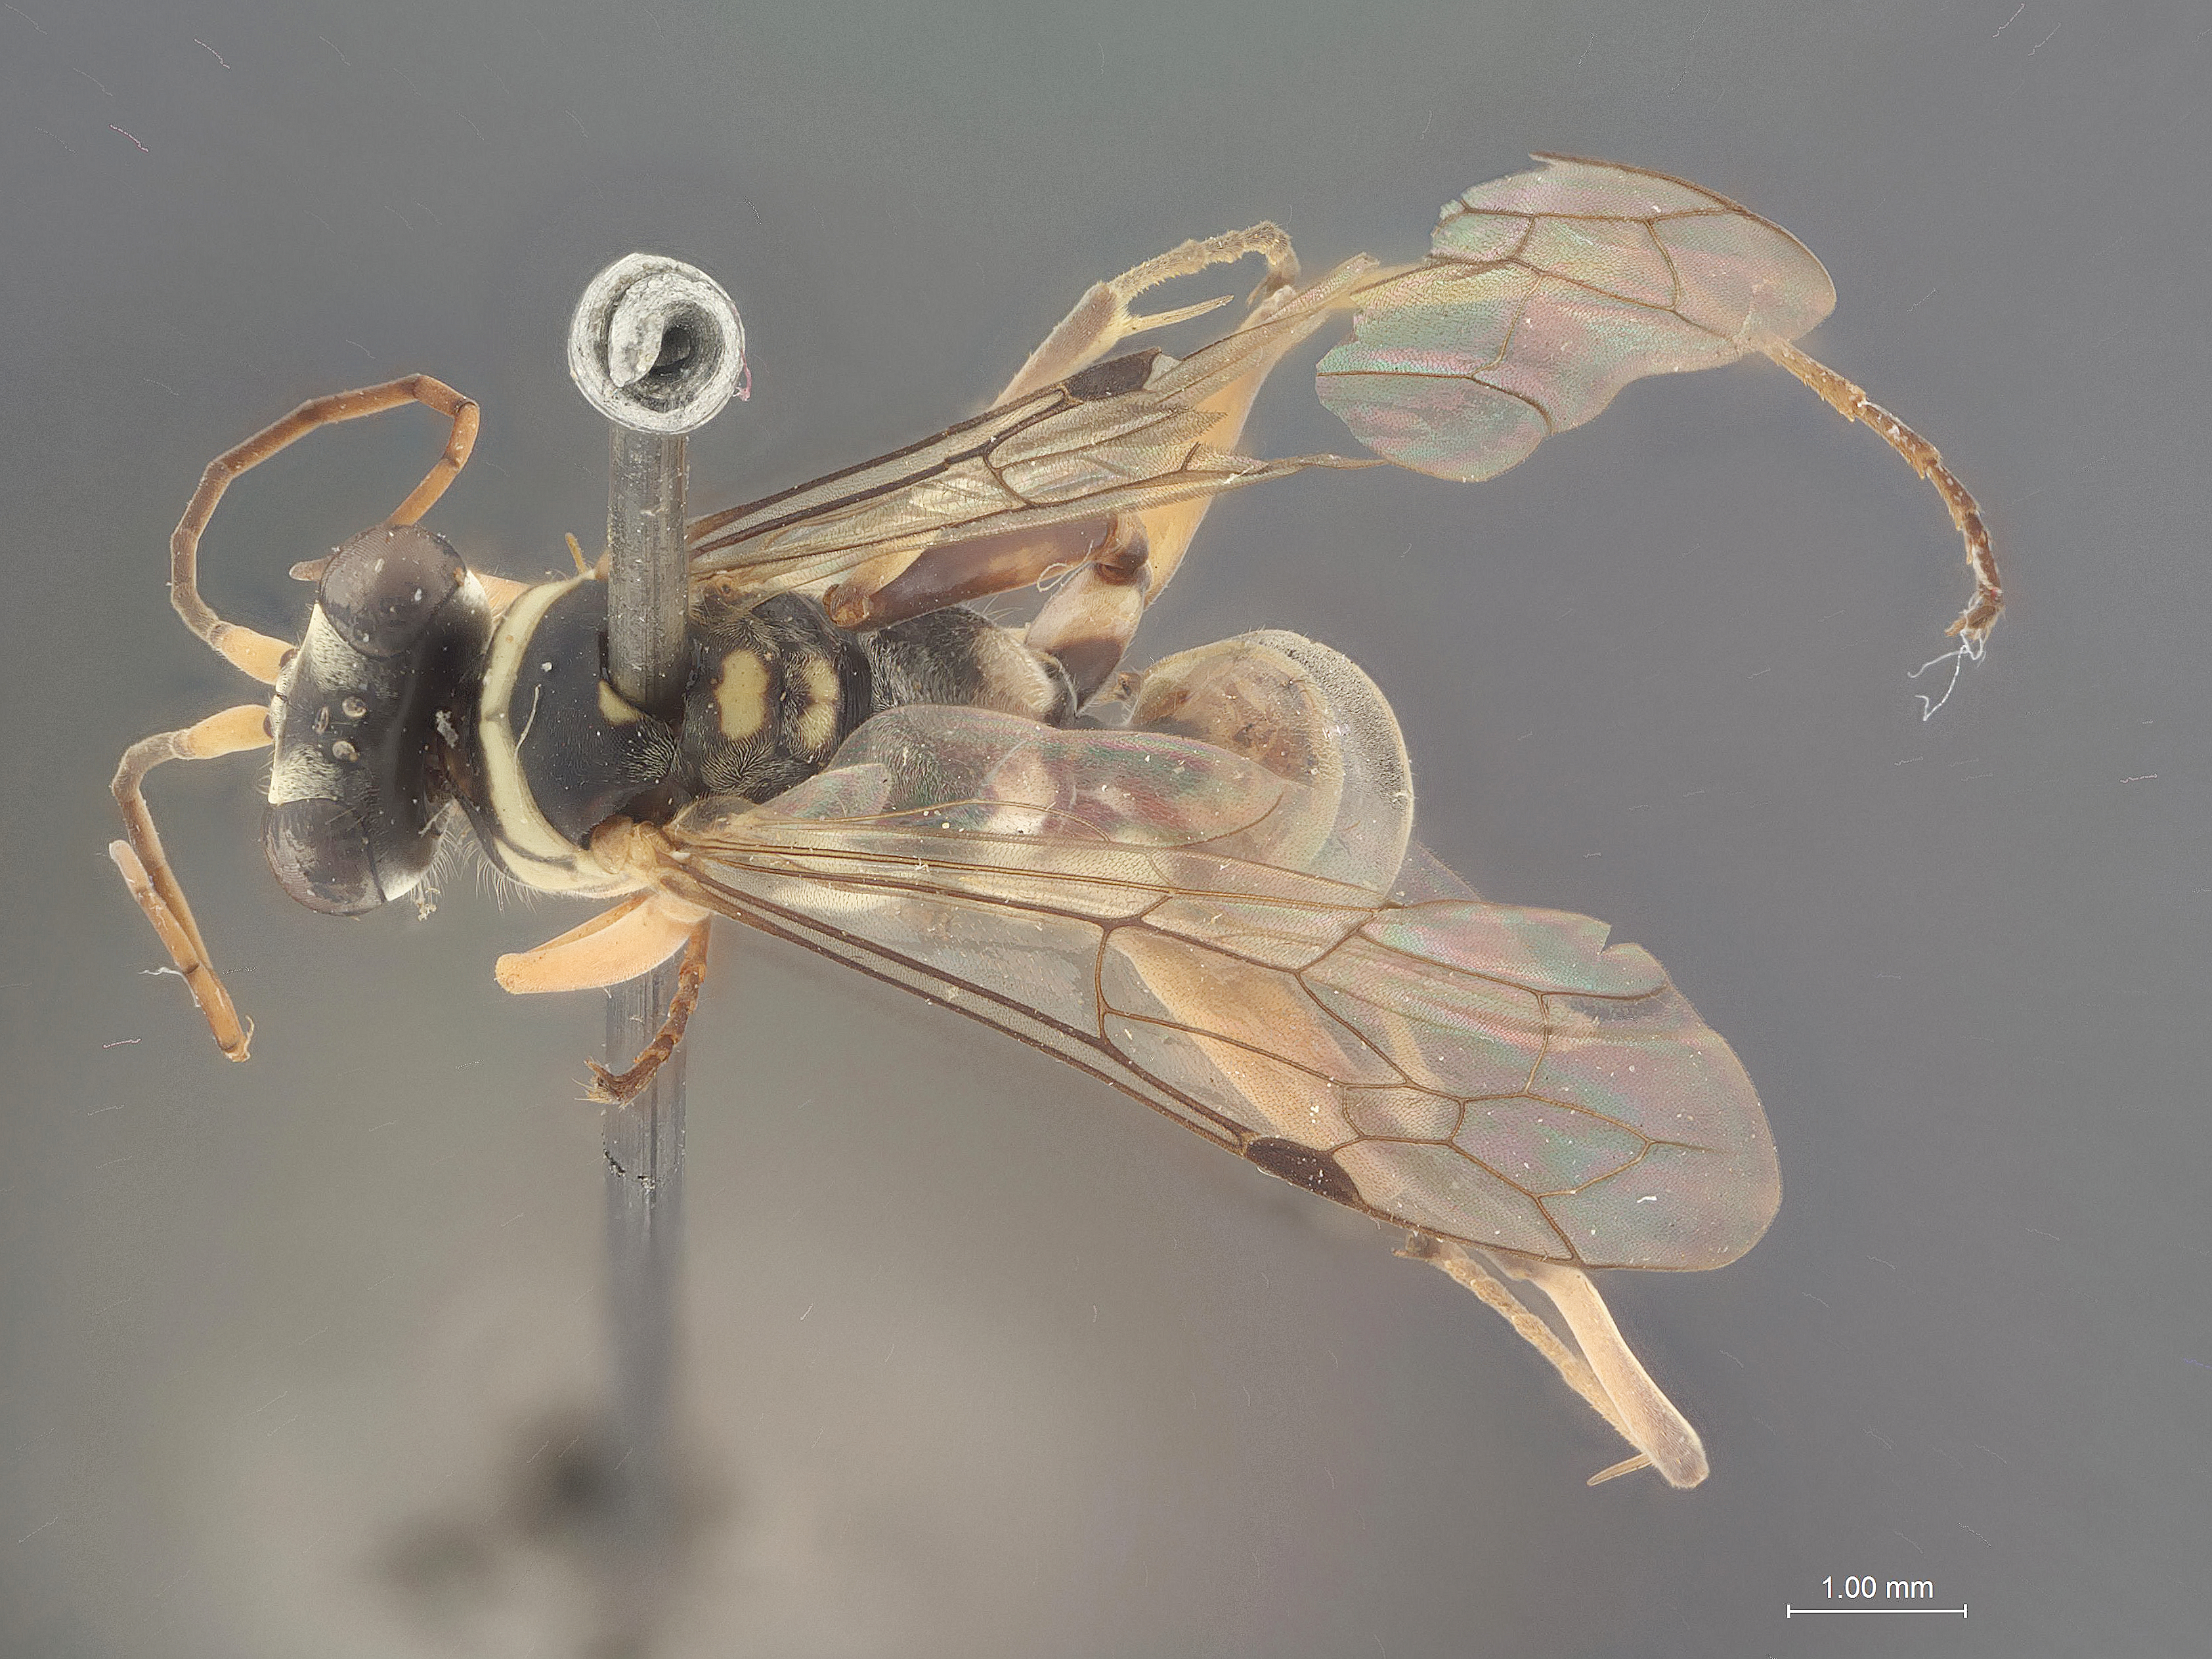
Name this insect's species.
Pseudagenia eurydice
